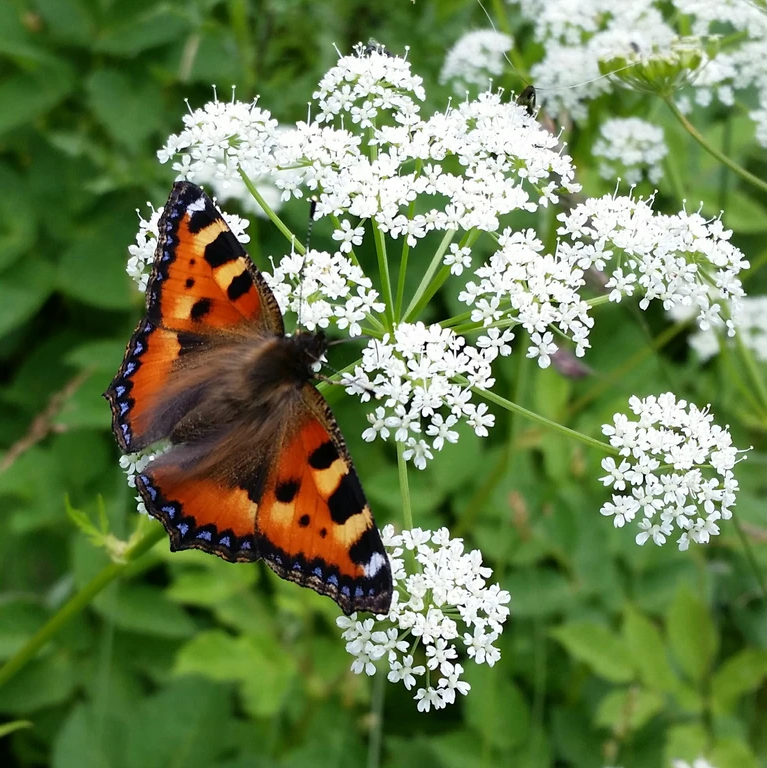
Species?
Aglais urticae
